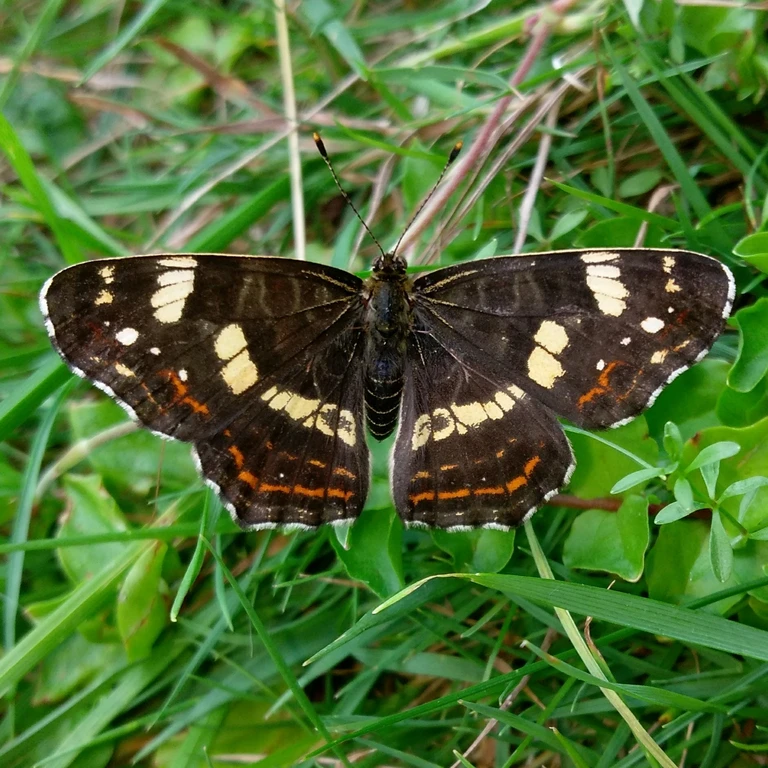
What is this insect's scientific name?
Araschnia levana
